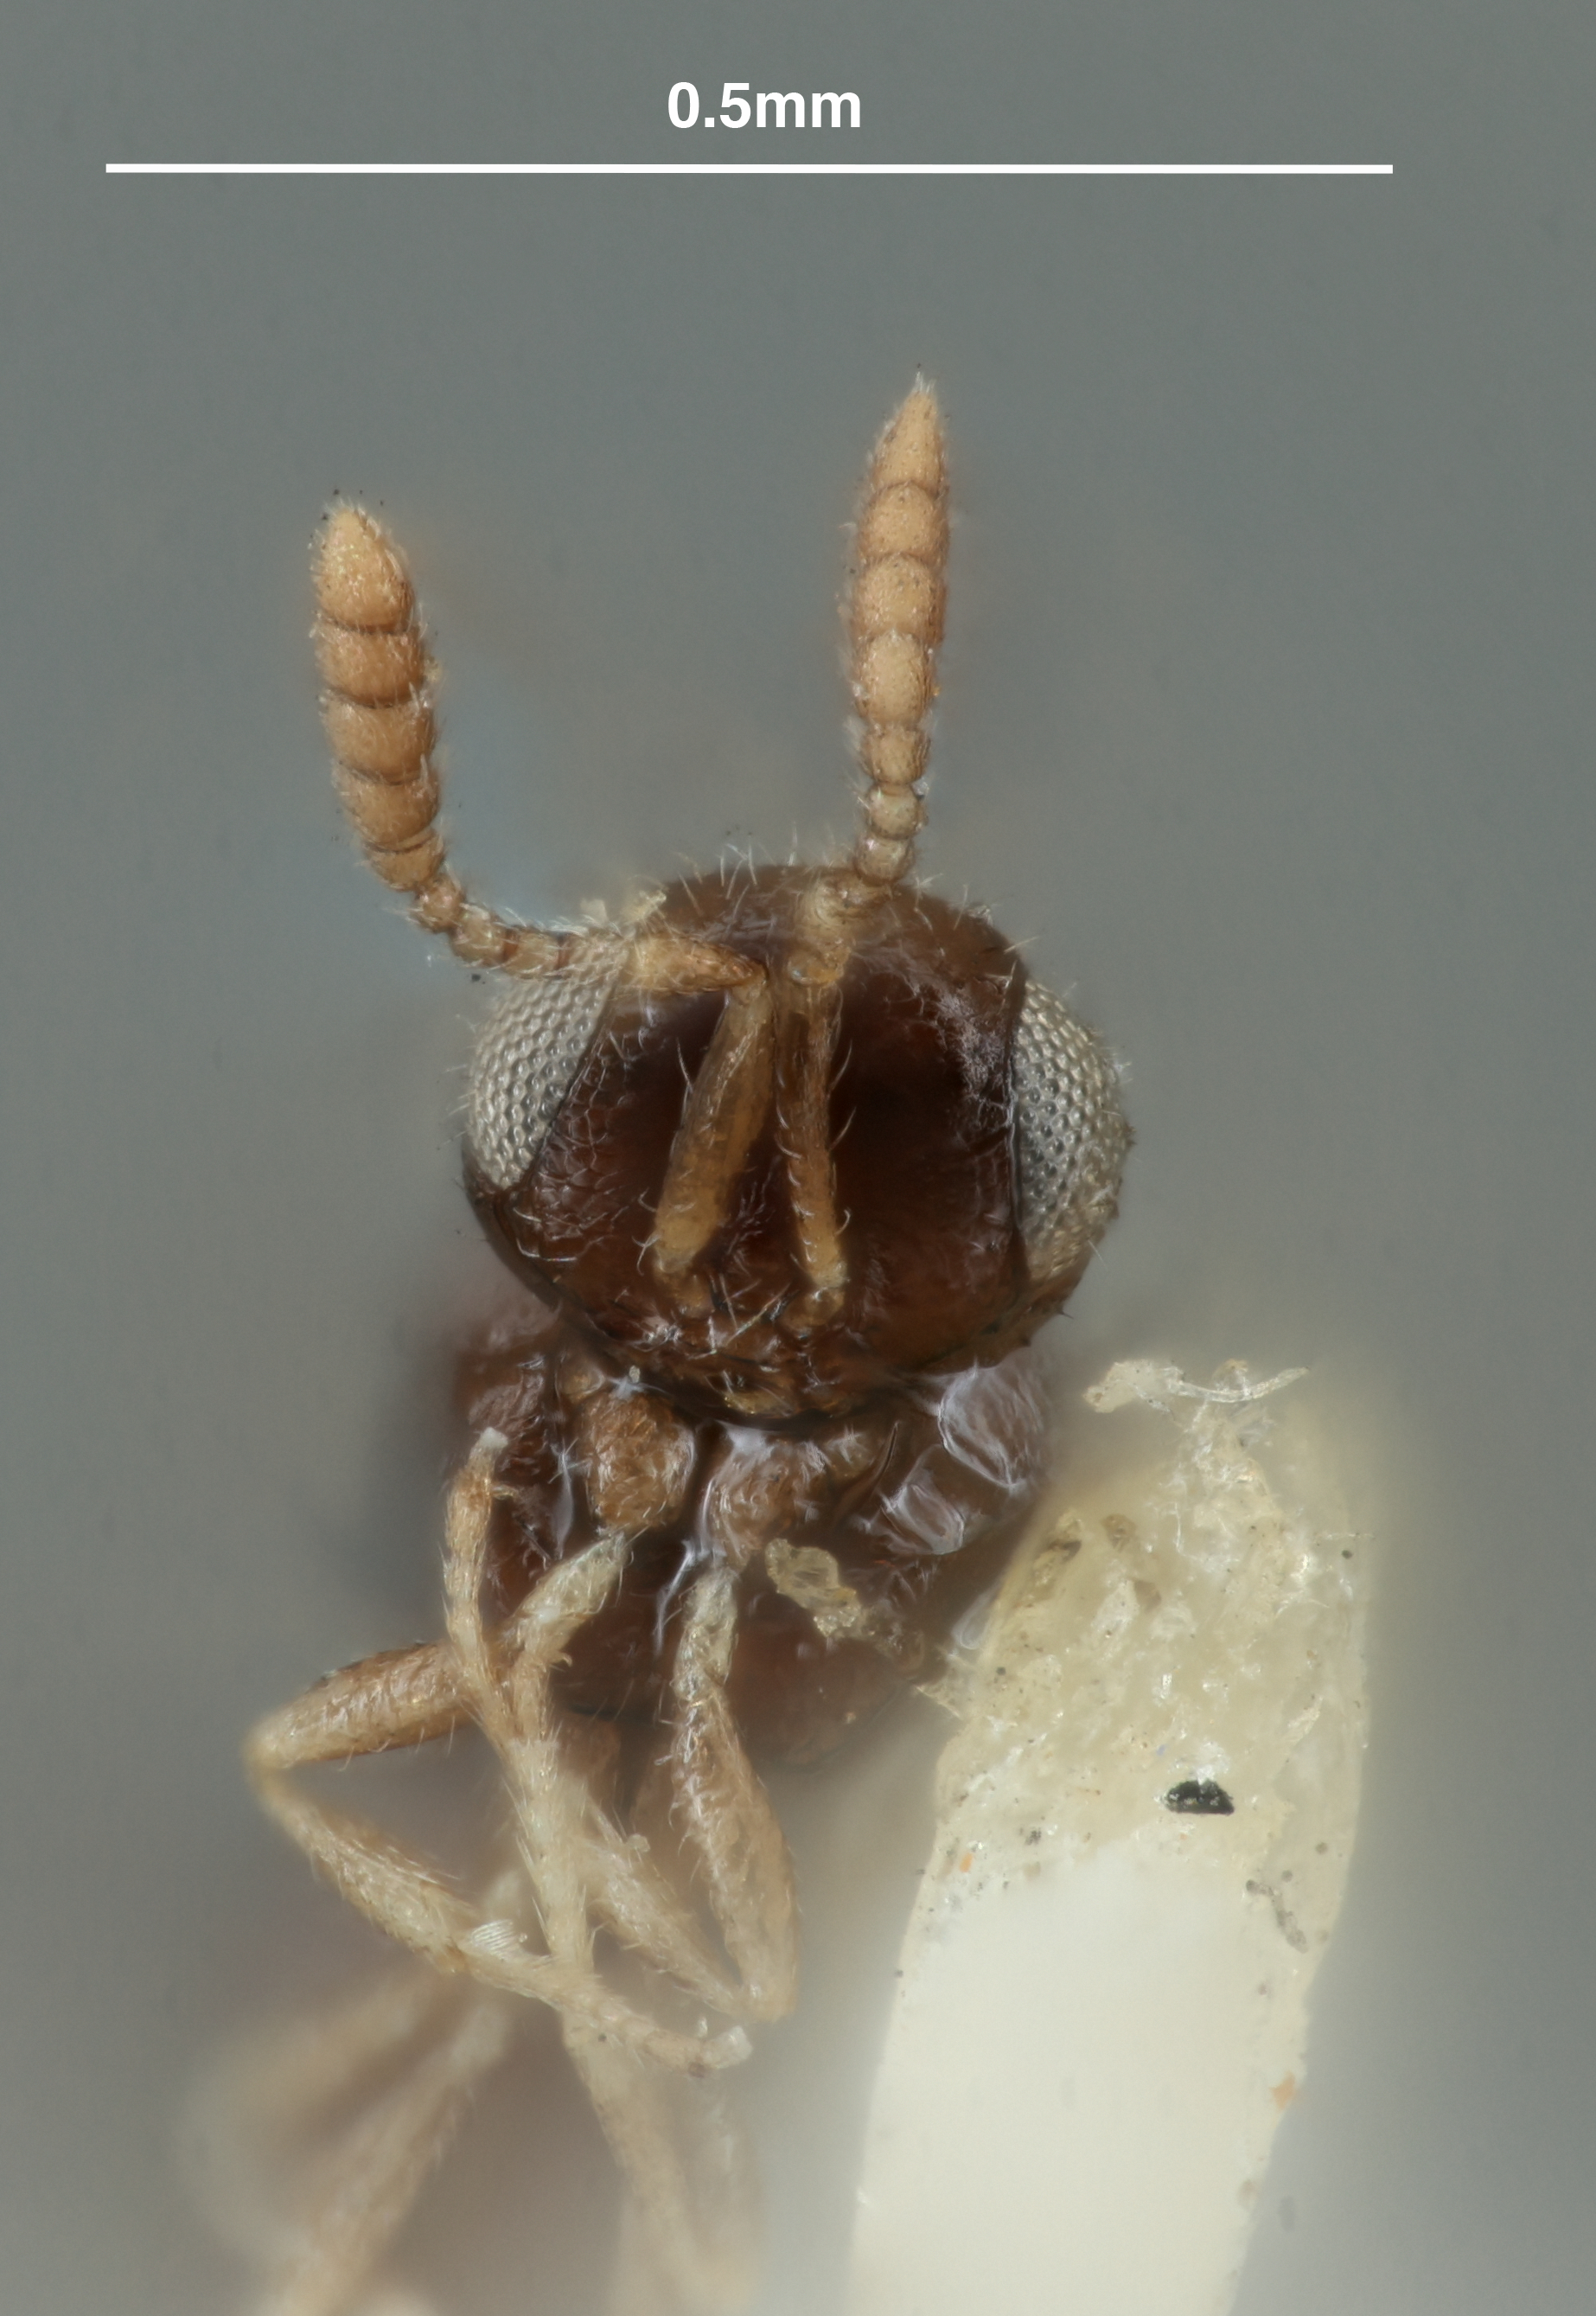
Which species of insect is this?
Prophanurus alecto
